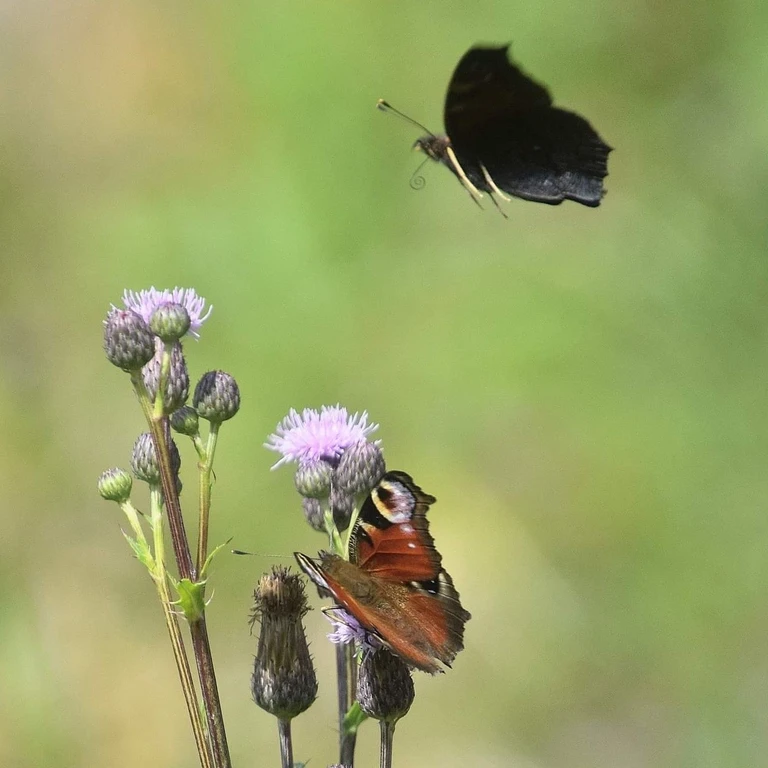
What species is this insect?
Aglais io
